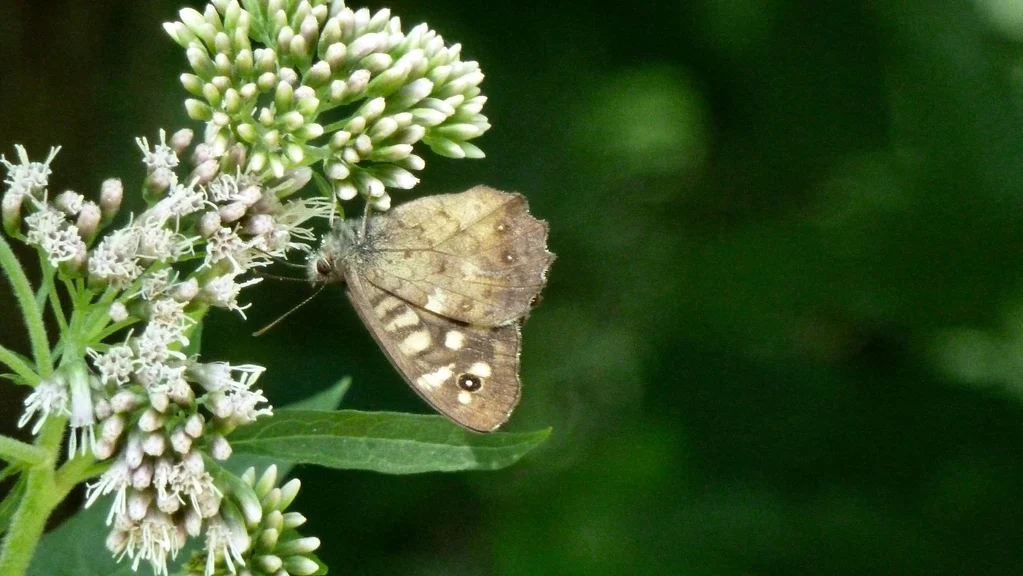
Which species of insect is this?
Pararge aegeria
